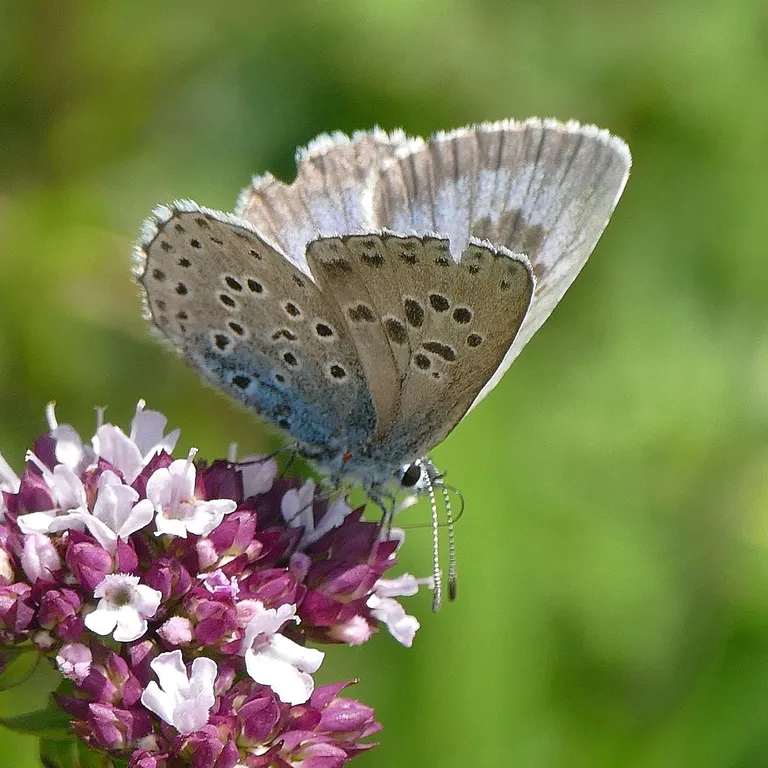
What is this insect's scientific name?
Phengaris arion (also Maculinea arion)
